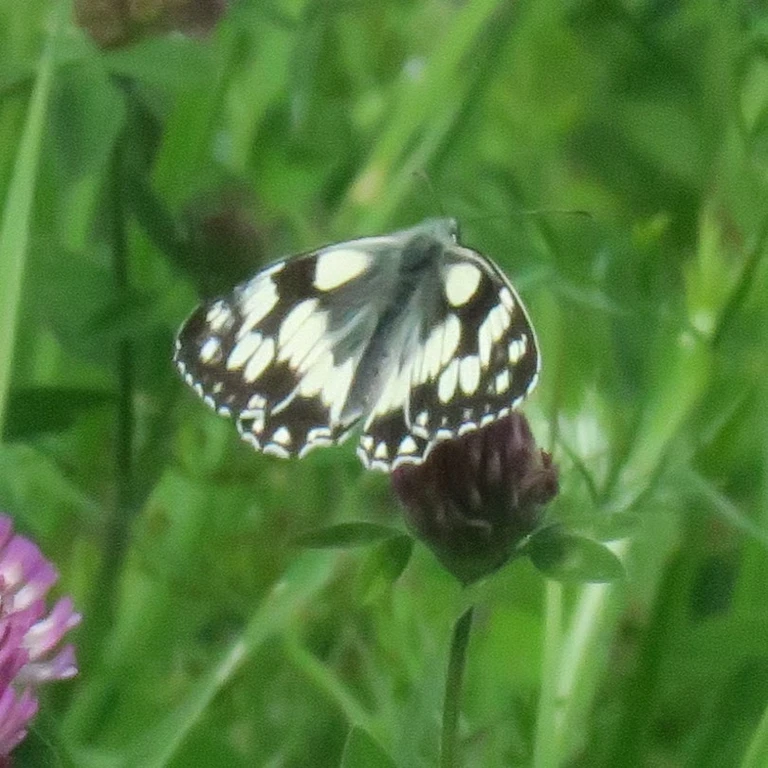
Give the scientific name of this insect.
Melanargia galathea
